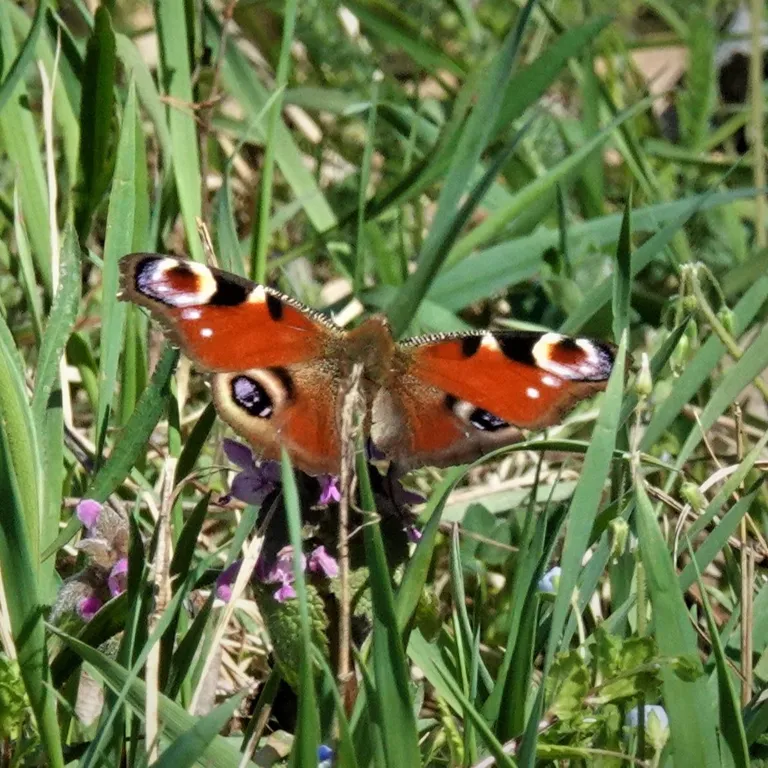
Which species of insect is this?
Aglais io
